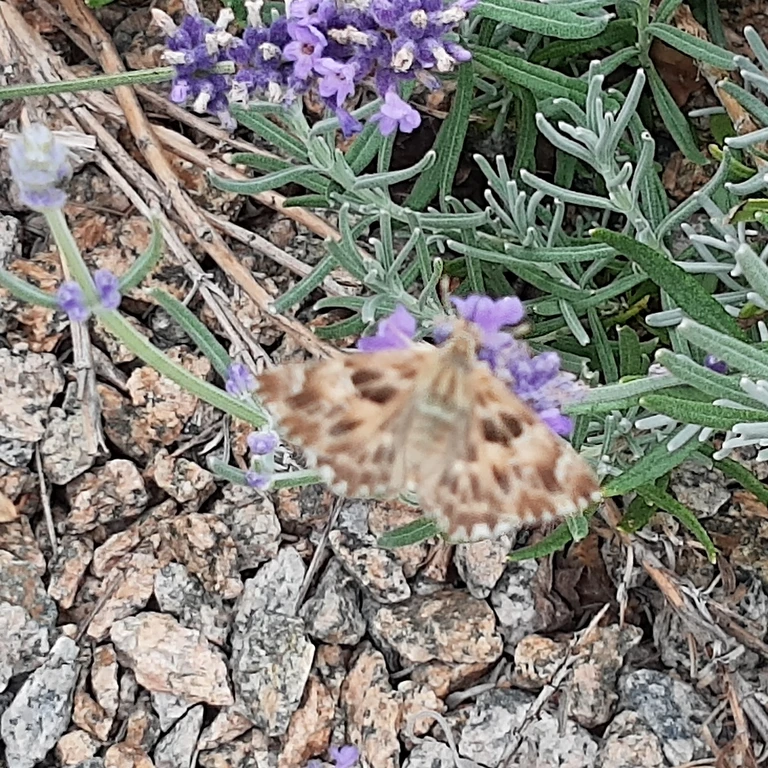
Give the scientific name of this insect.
Carcharodus alceae
